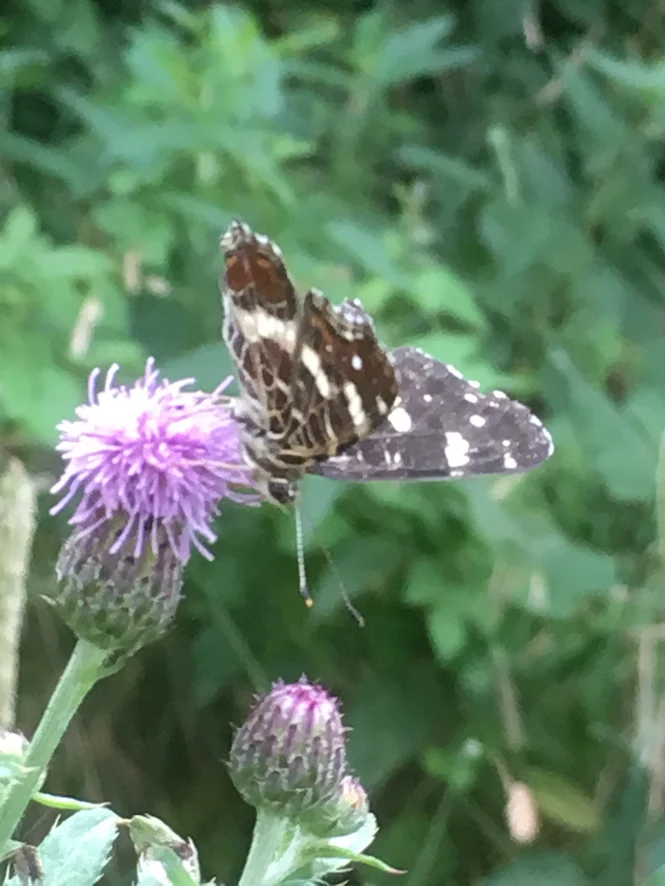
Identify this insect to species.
Araschnia levana
